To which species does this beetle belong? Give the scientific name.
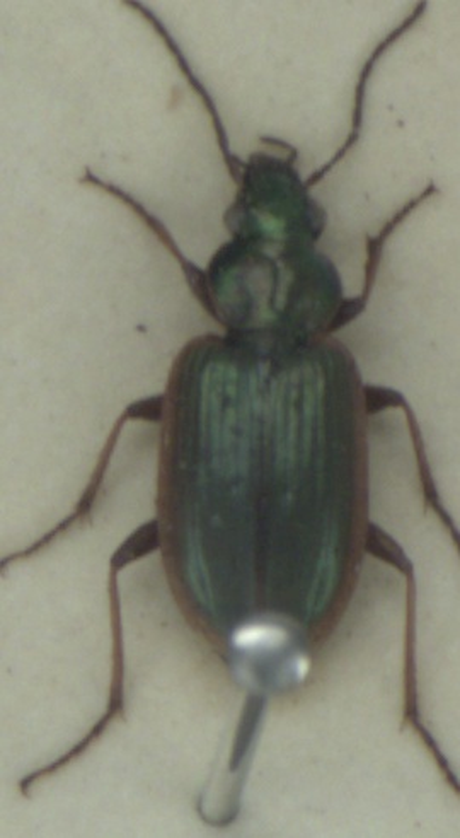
Agonum marginatum
